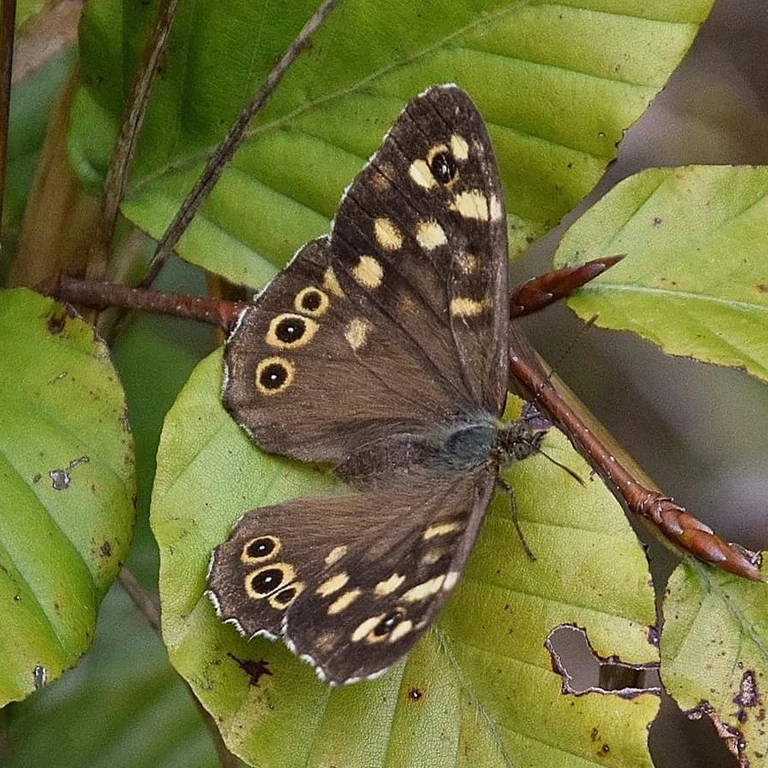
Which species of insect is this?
Pararge aegeria
